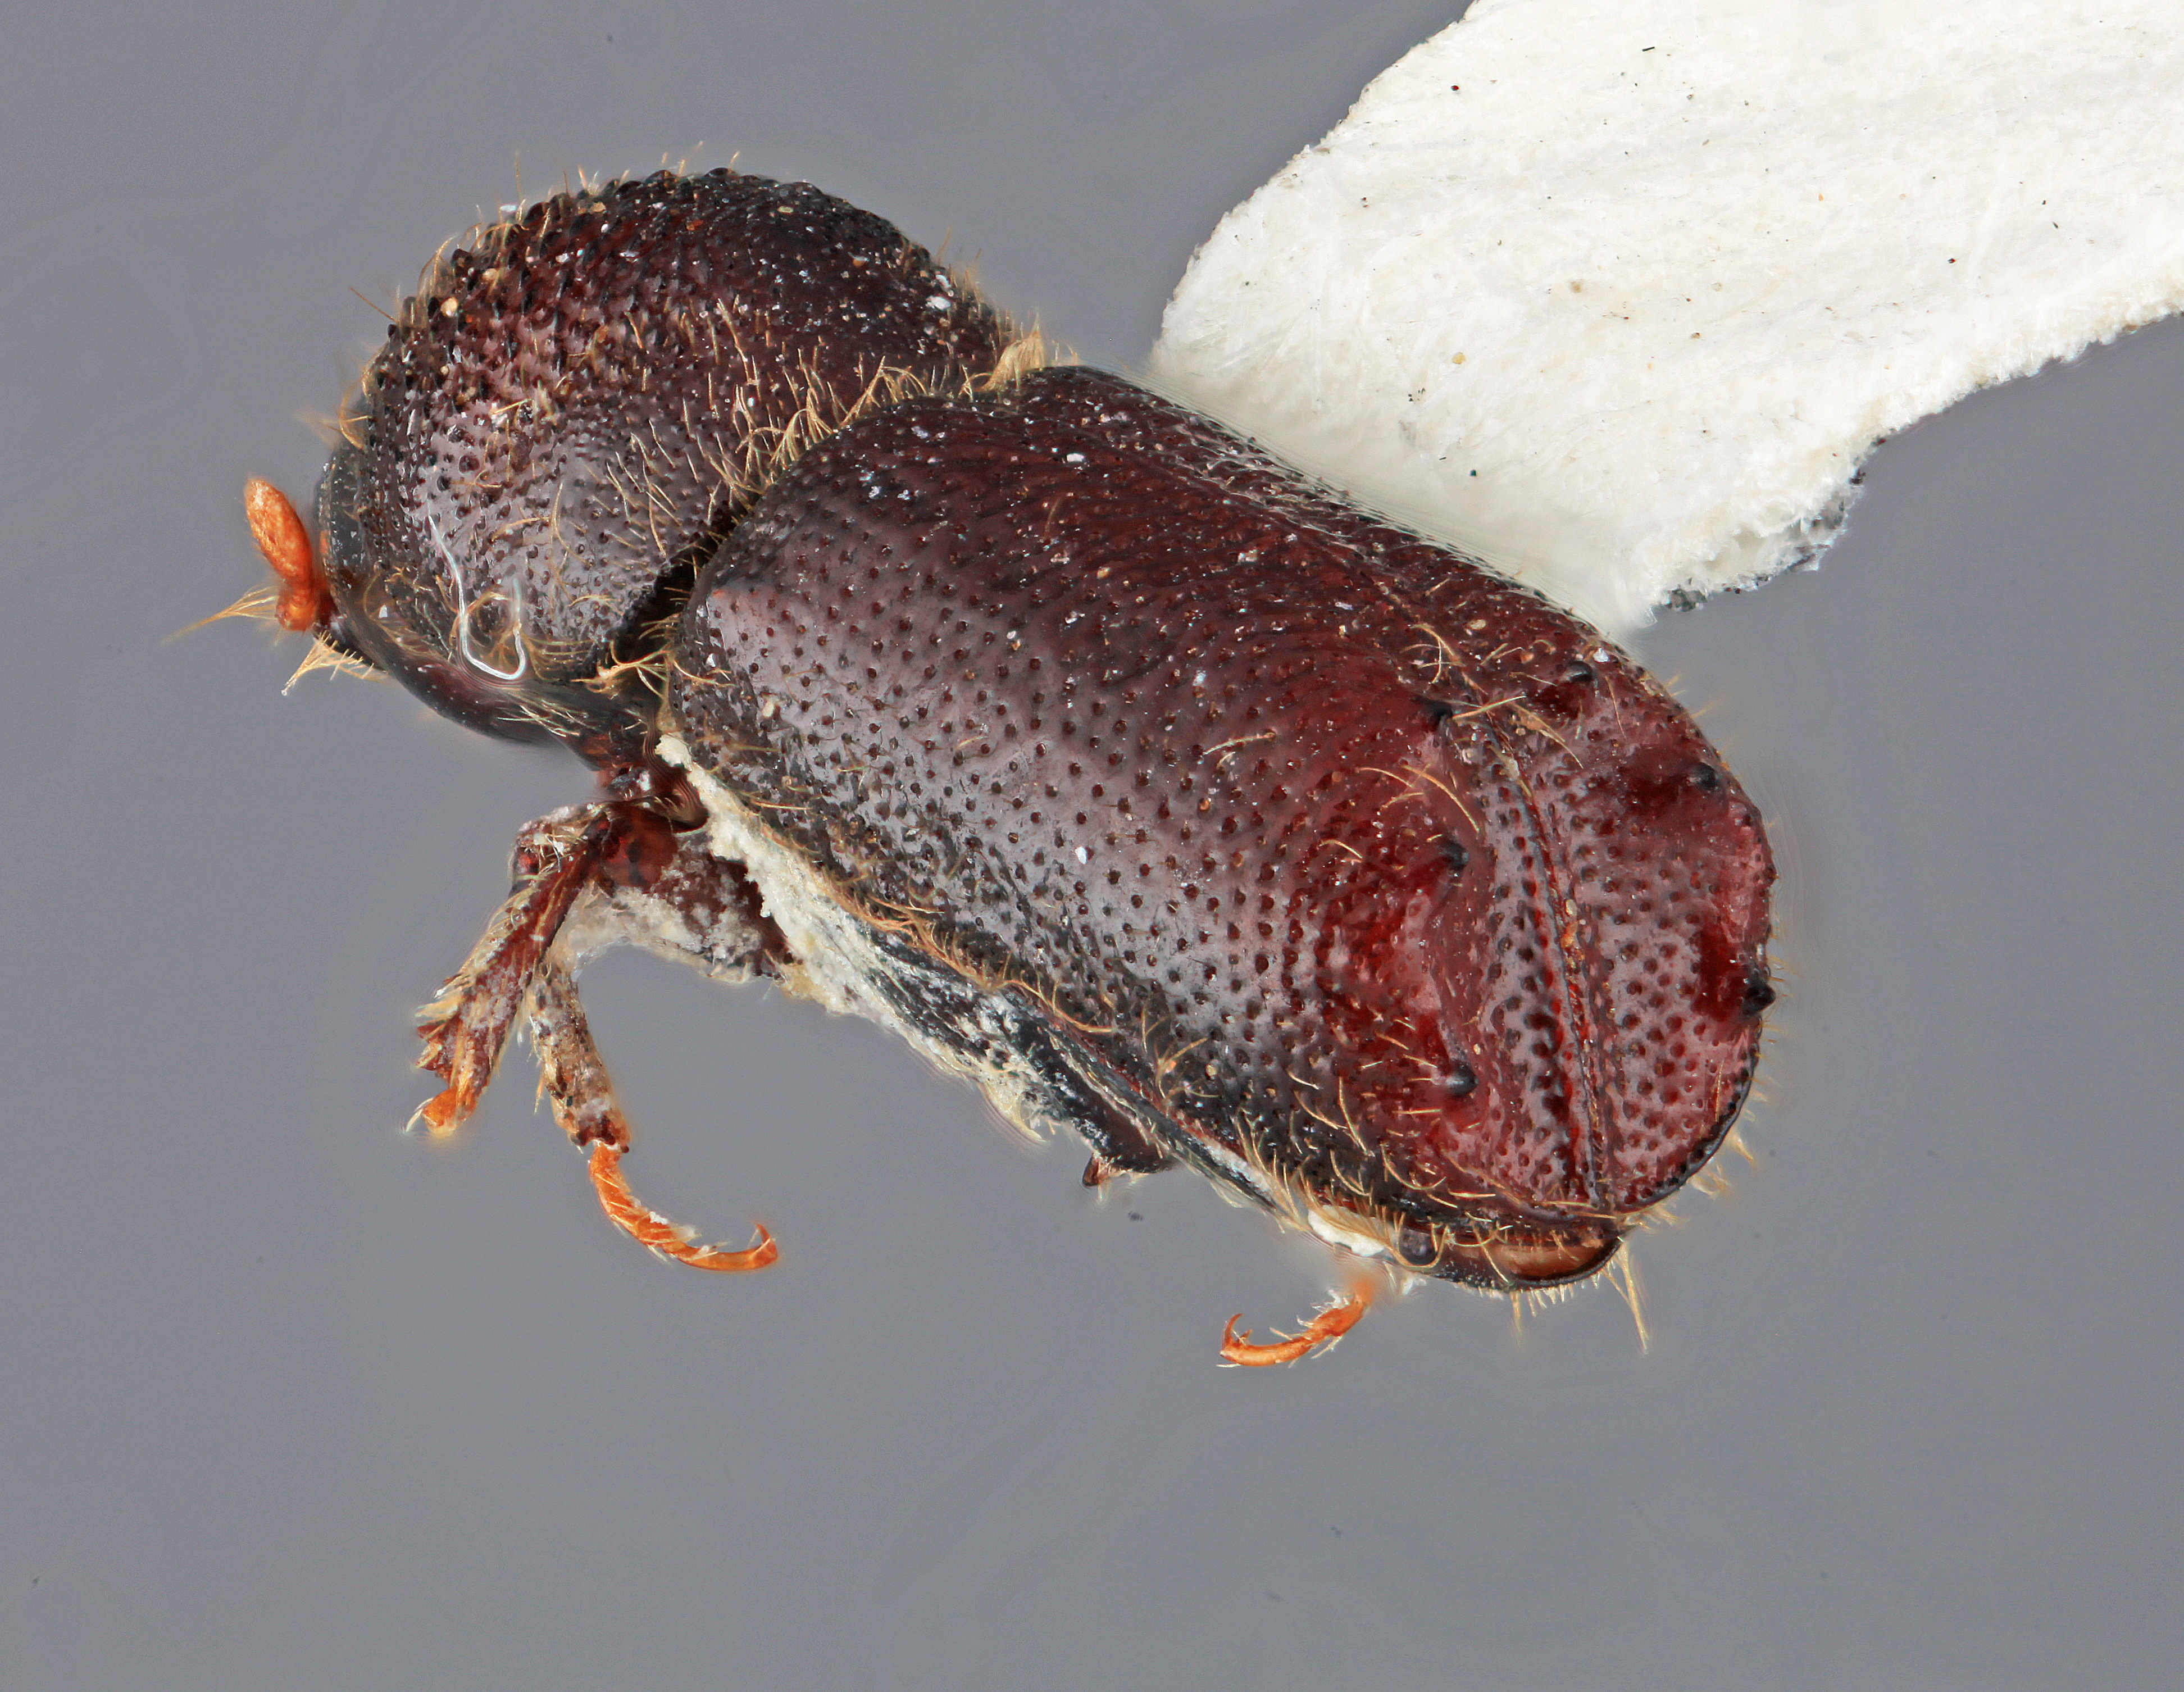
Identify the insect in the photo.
Ips orientalis
